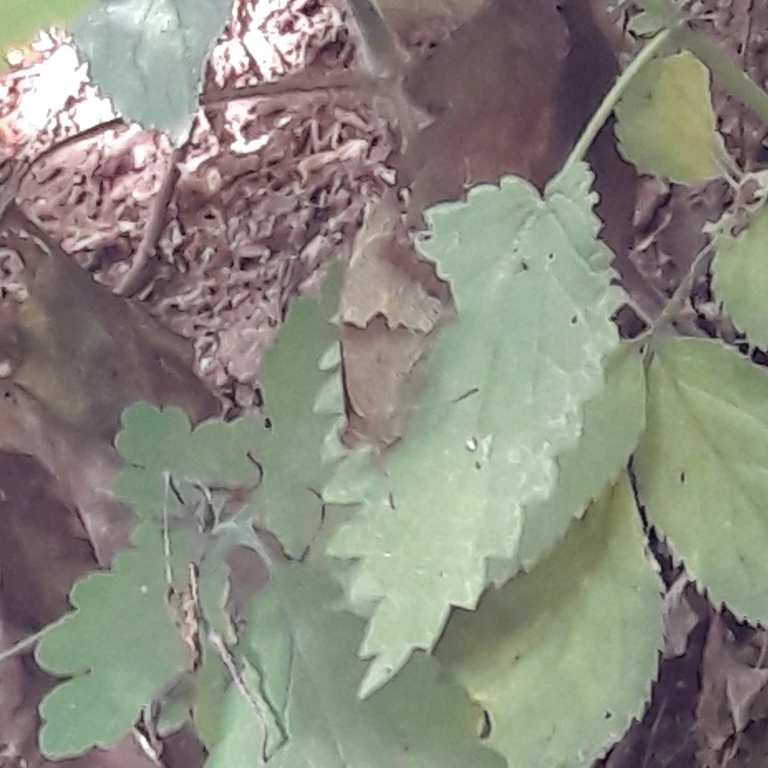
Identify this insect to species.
Maniola jurtina
